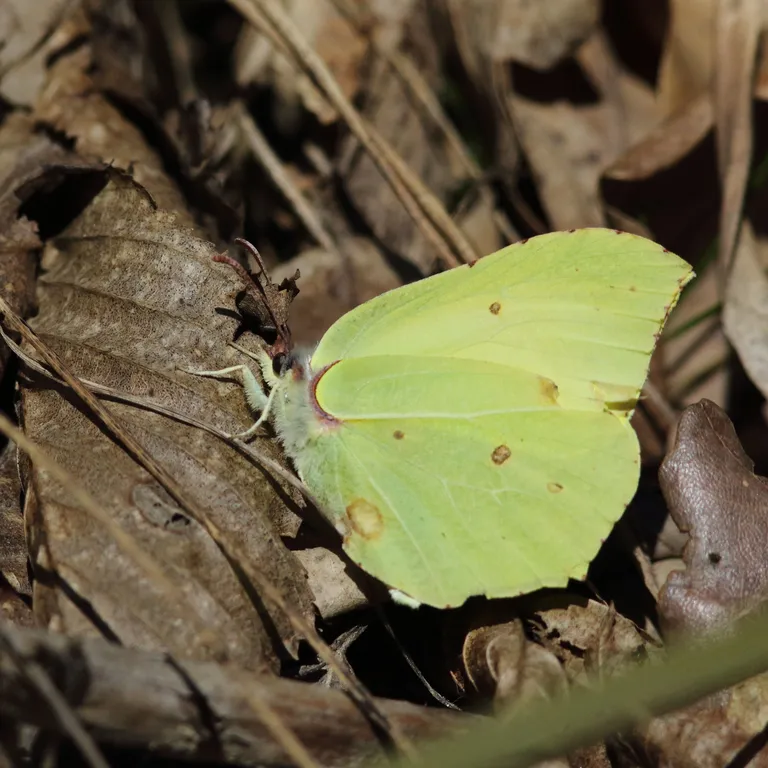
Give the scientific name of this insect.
Gonepteryx rhamni
